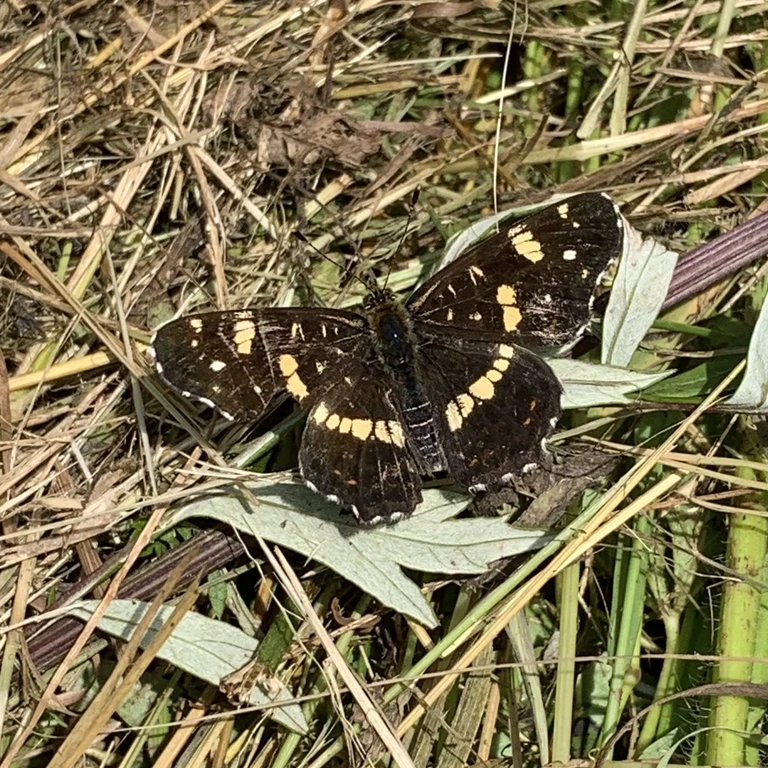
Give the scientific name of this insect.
Araschnia levana
